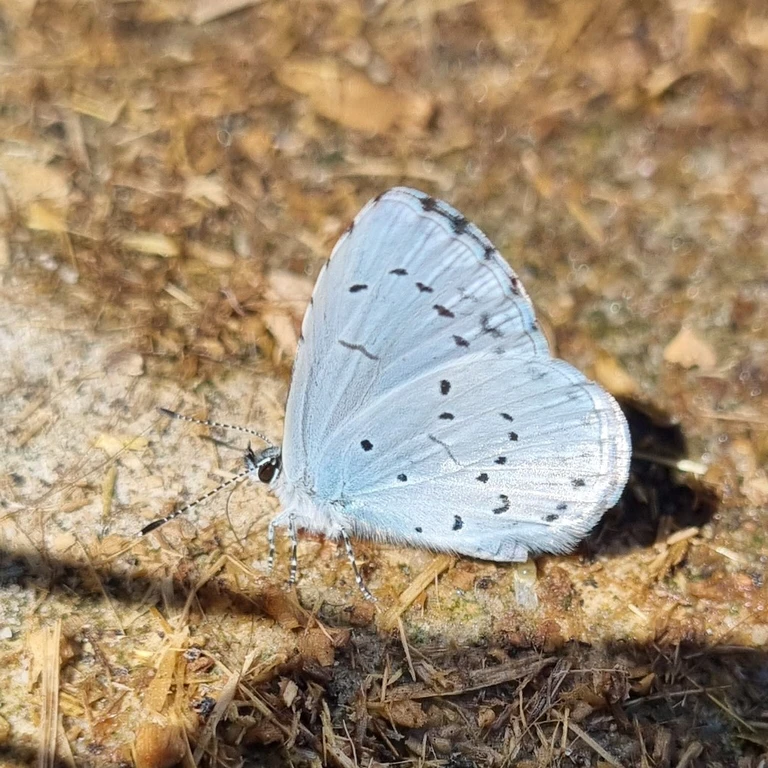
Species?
Celastrina argiolus
